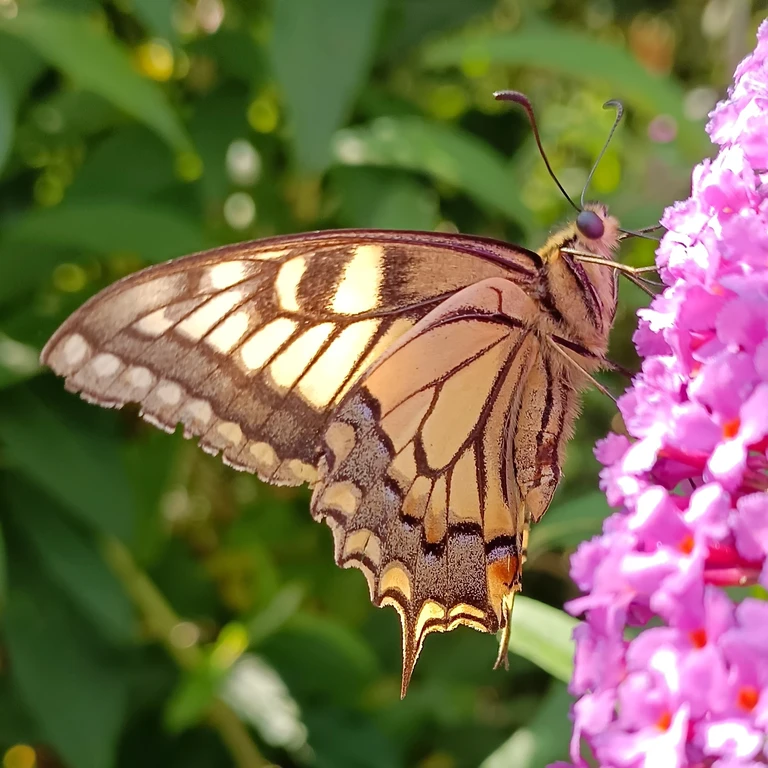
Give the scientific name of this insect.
Papilio machaon
